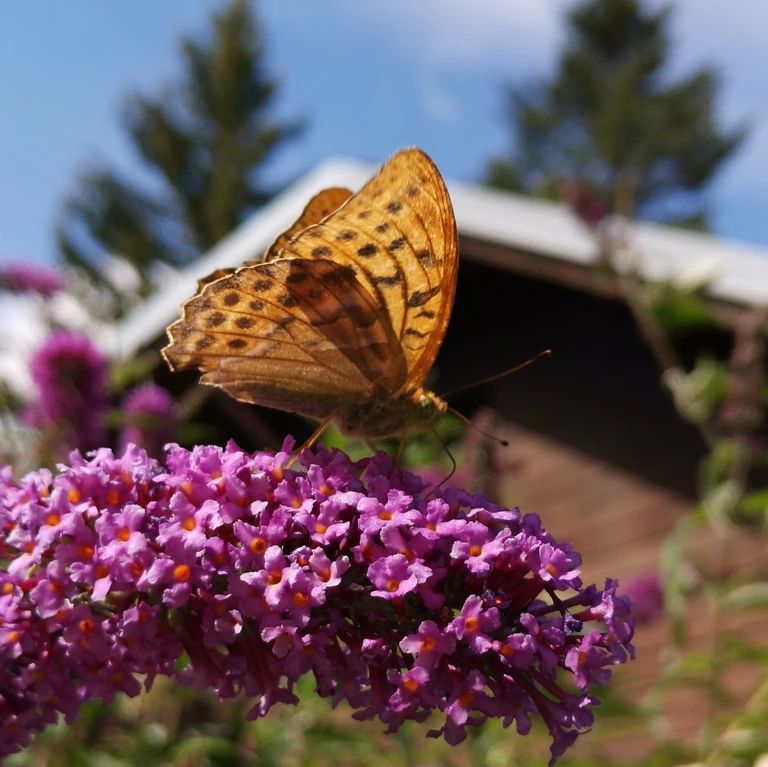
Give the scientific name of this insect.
Argynnis paphia
